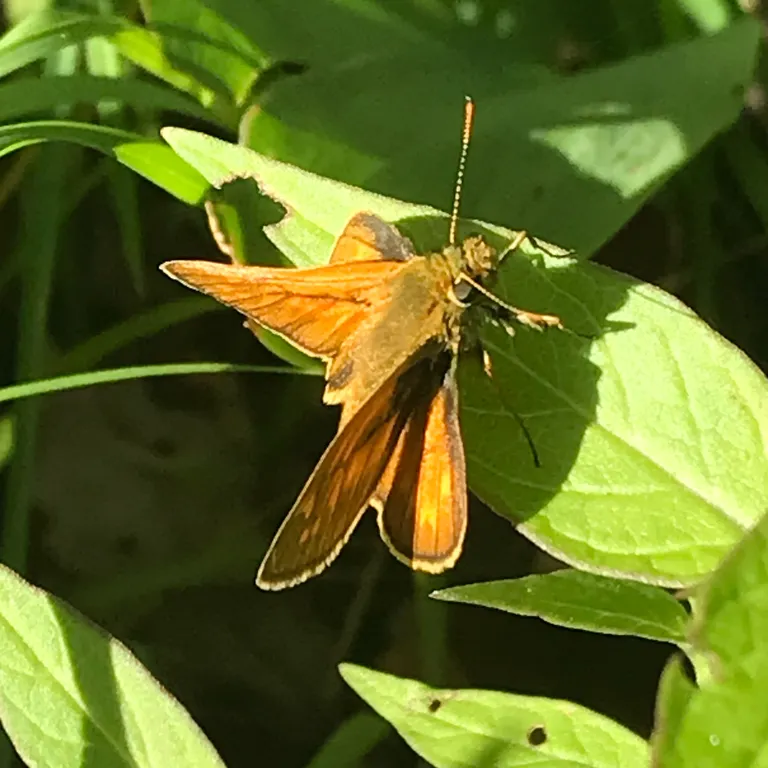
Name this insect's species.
Ochlodes sylvanus (also Ochlodes venata)
